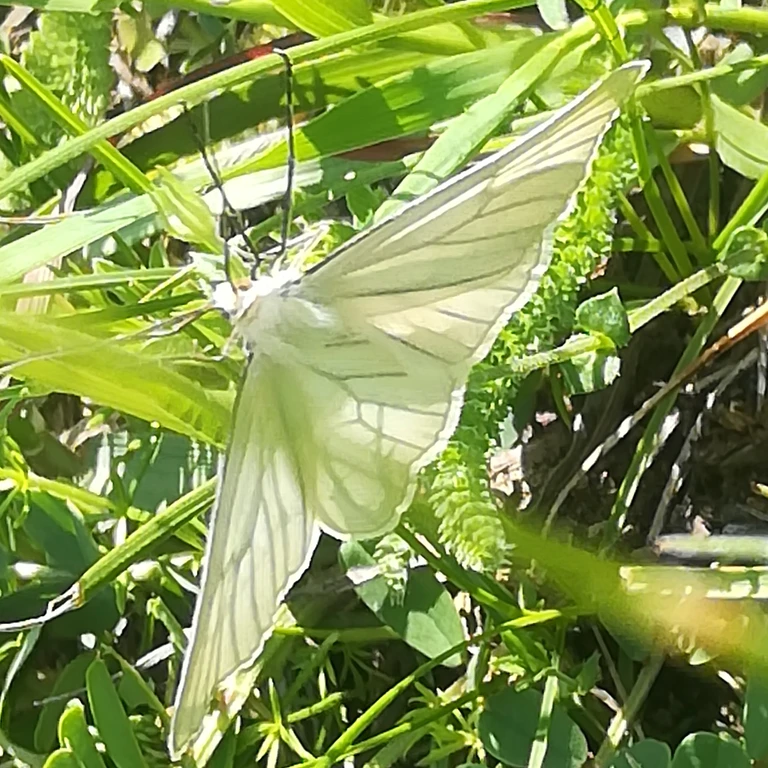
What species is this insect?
Siona lineata
